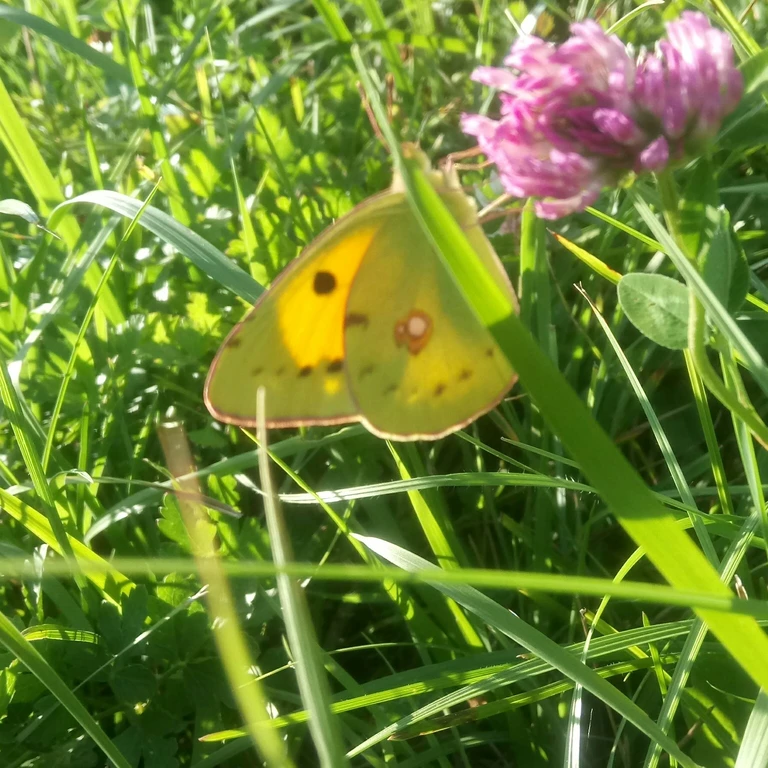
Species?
Colias croceus
